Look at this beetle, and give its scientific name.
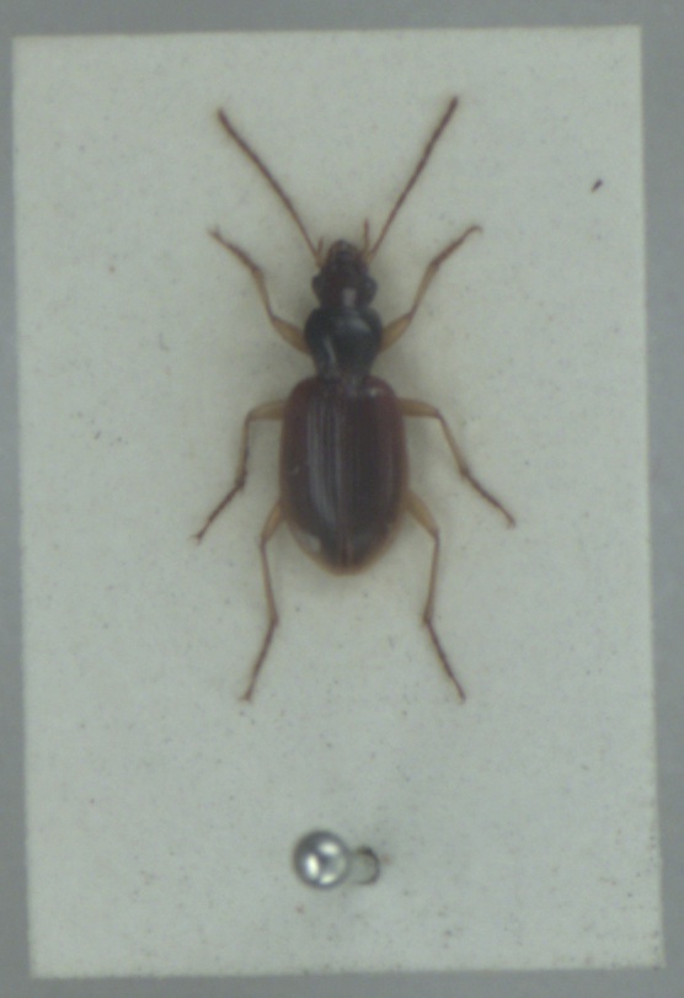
Paranchus albipes
